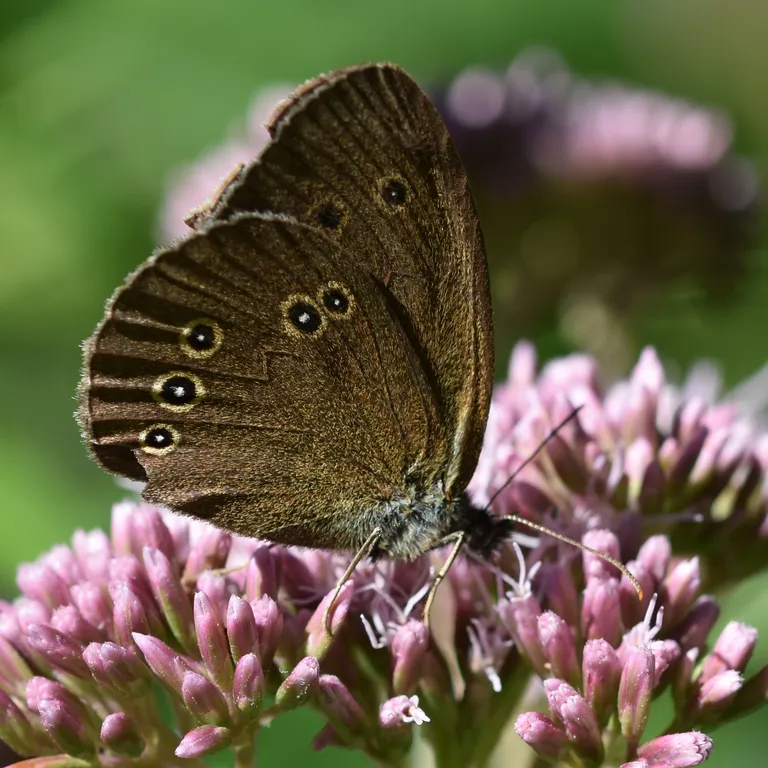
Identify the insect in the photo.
Aphantopus hyperantus
